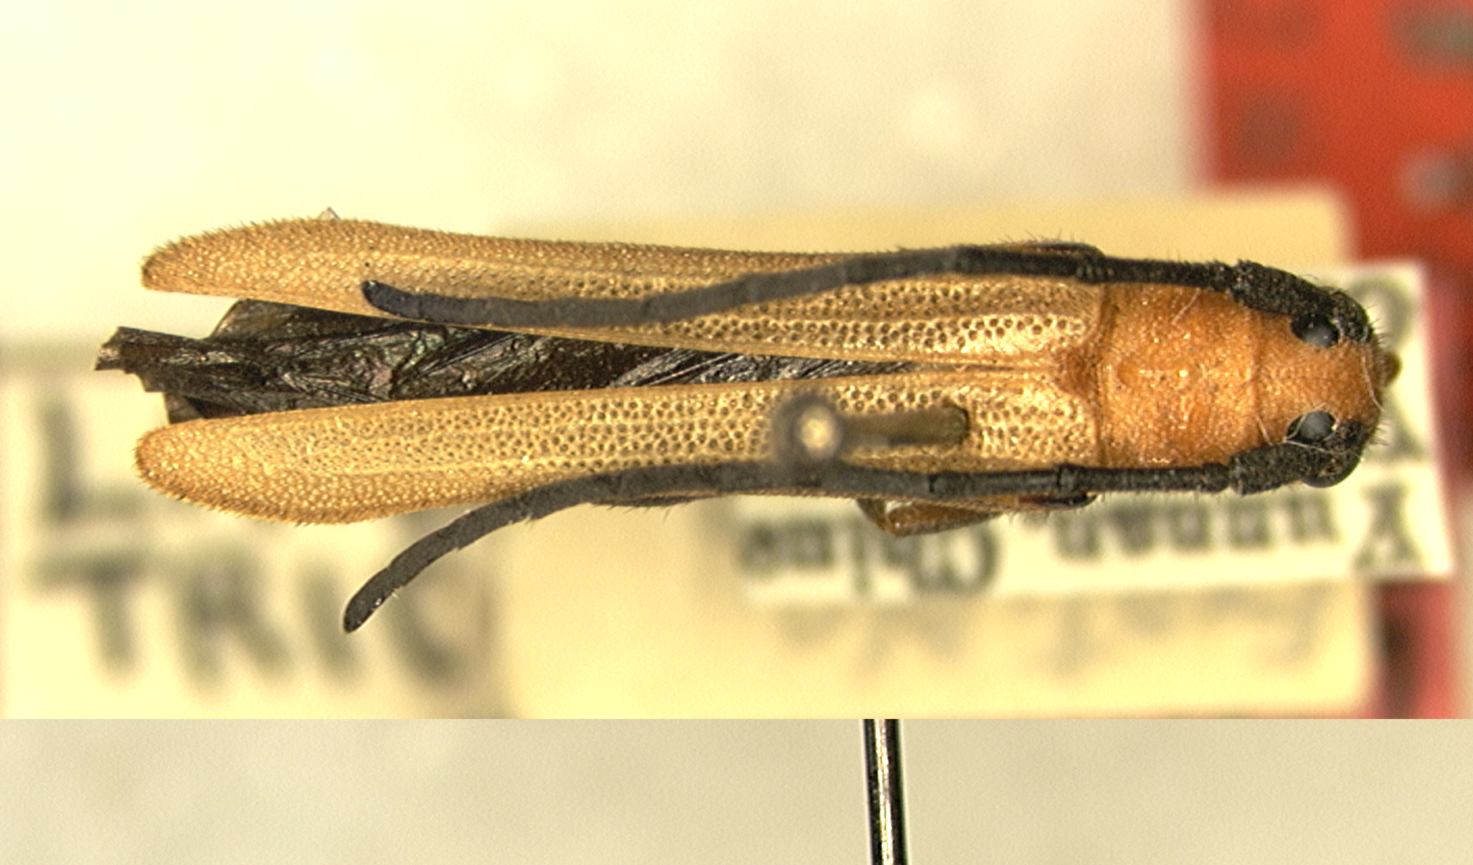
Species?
Linda semivittata (also Linda tricostata)
